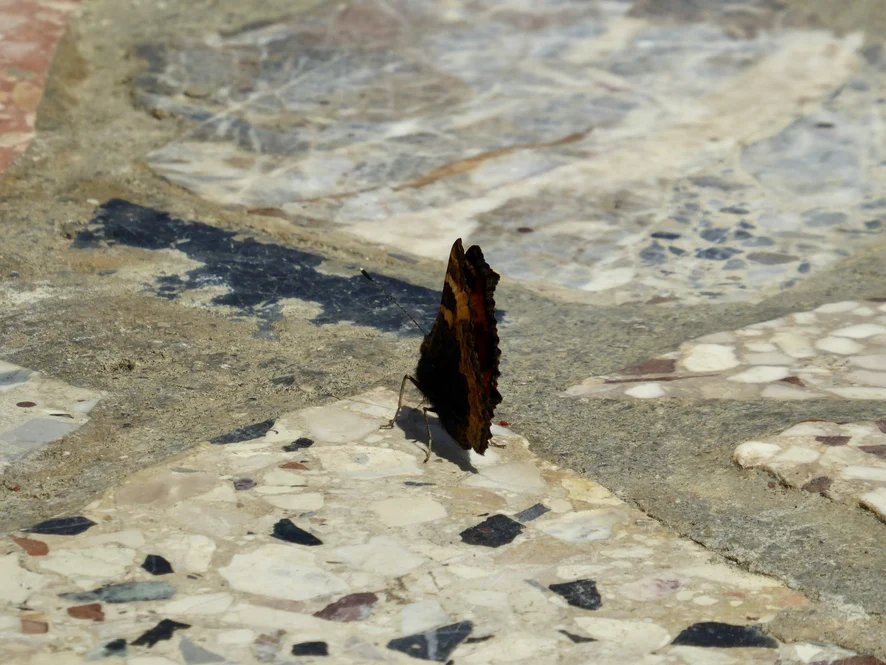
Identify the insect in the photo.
Aglais urticae
